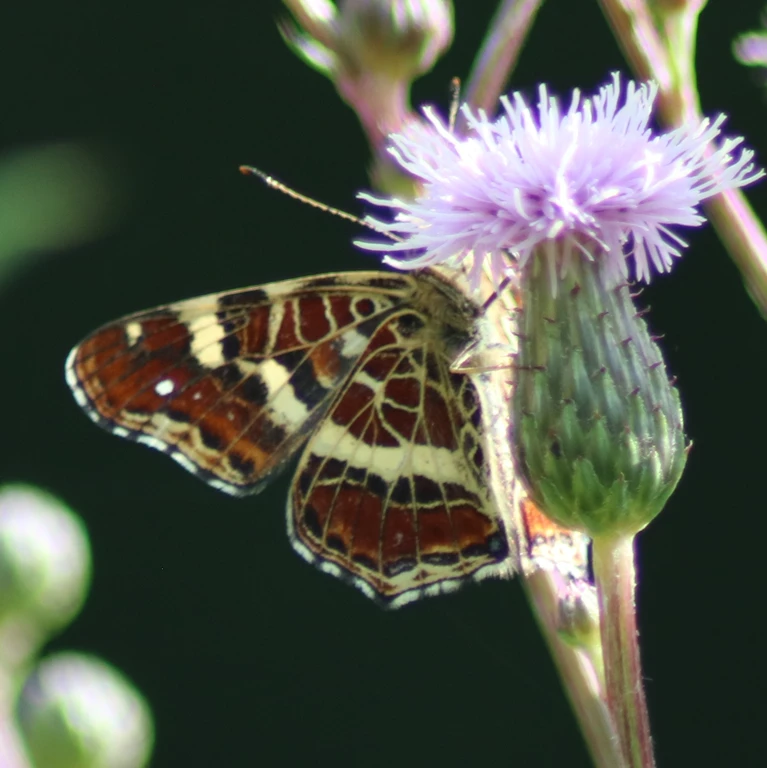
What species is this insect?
Araschnia levana
